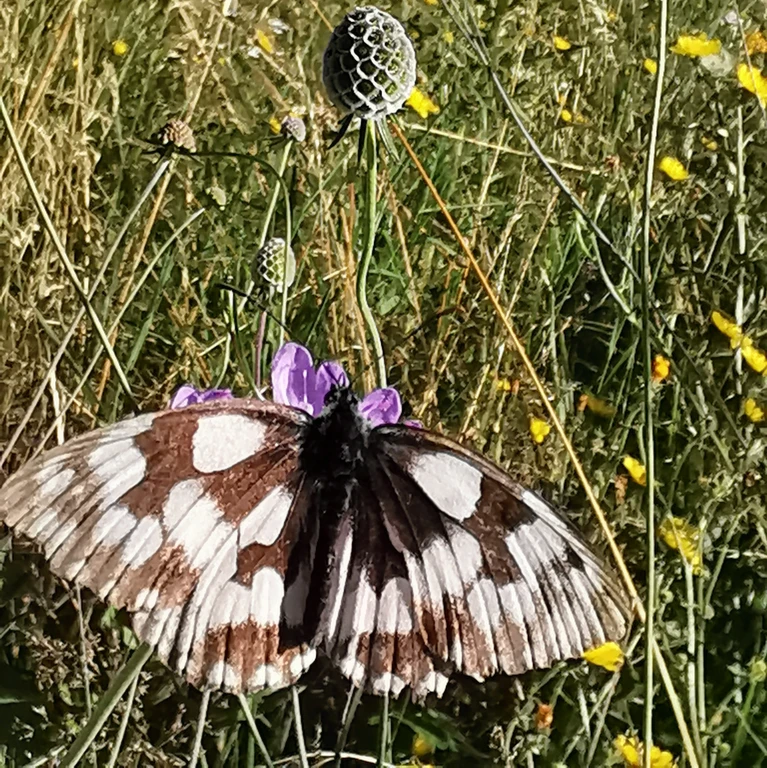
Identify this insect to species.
Melanargia galathea
